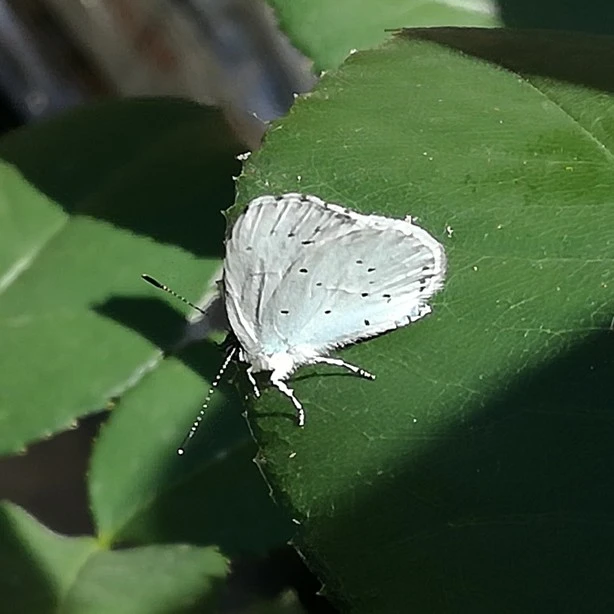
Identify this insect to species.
Celastrina argiolus
